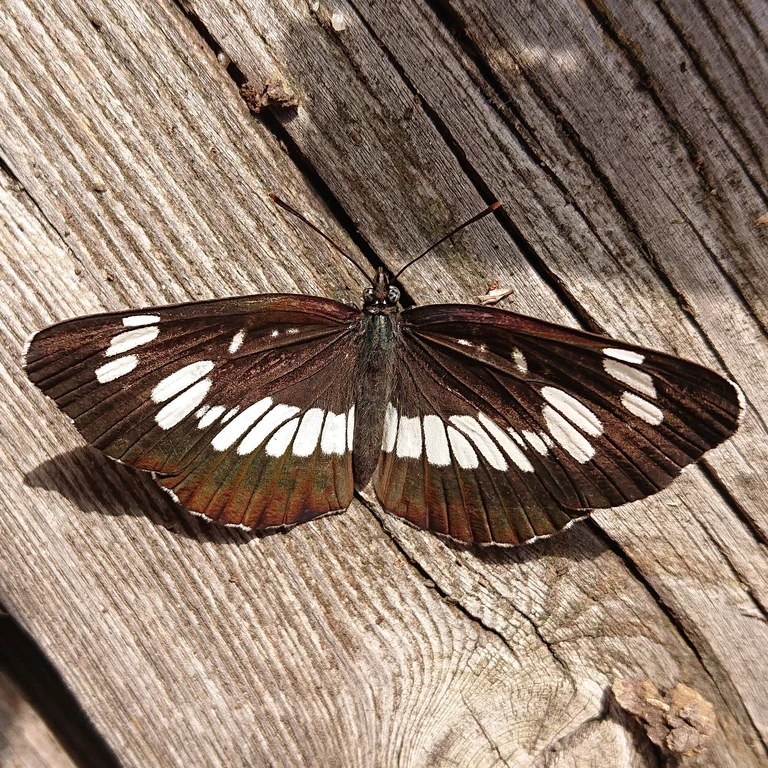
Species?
Neptis rivularis
